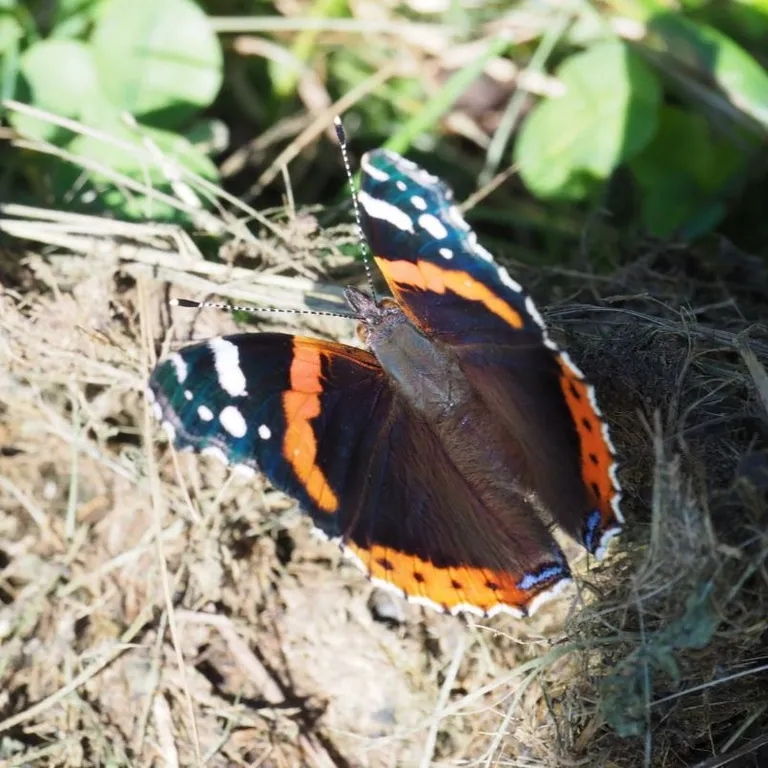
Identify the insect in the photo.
Vanessa atalanta
